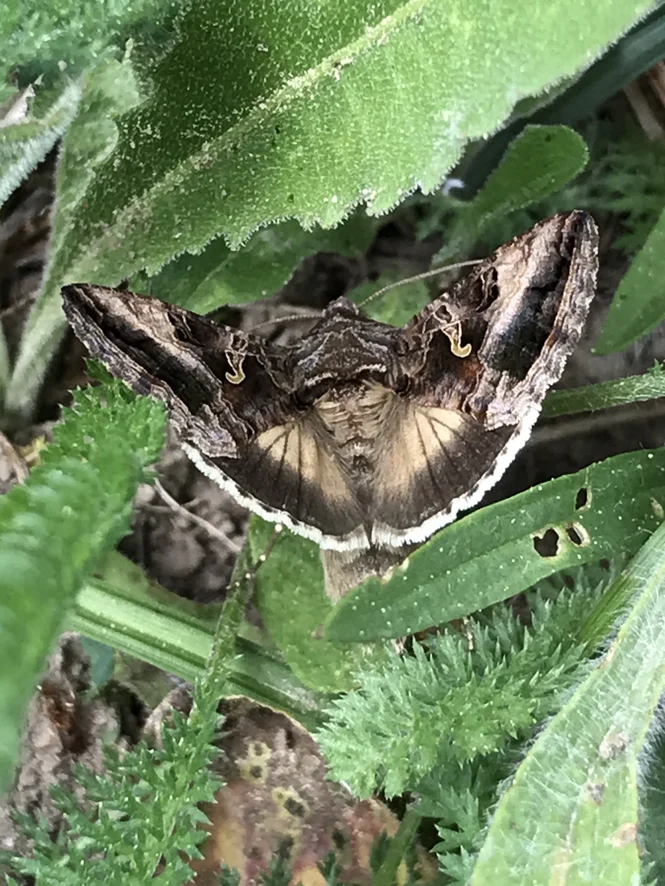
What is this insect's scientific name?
Autographa gamma
